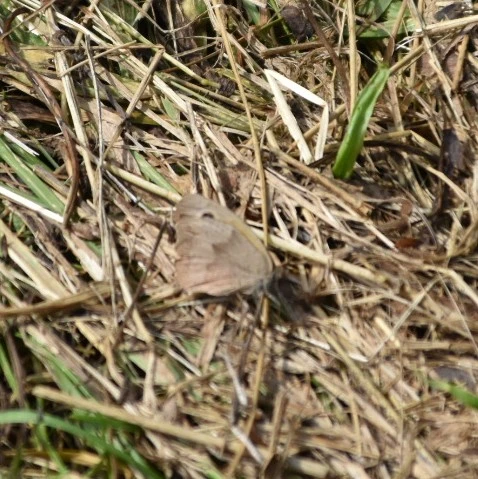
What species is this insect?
Maniola jurtina
